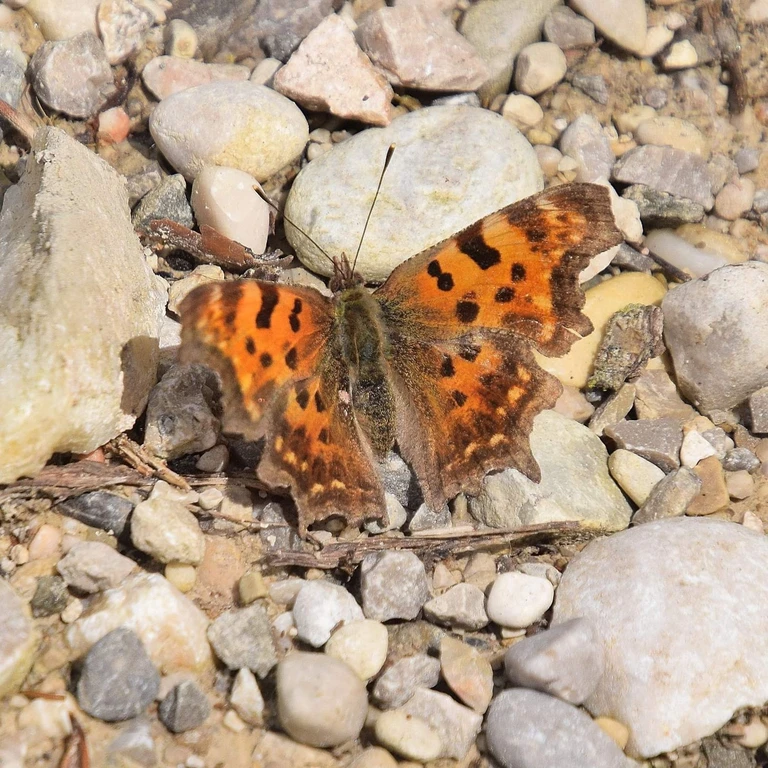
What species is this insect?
Polygonia c-album
